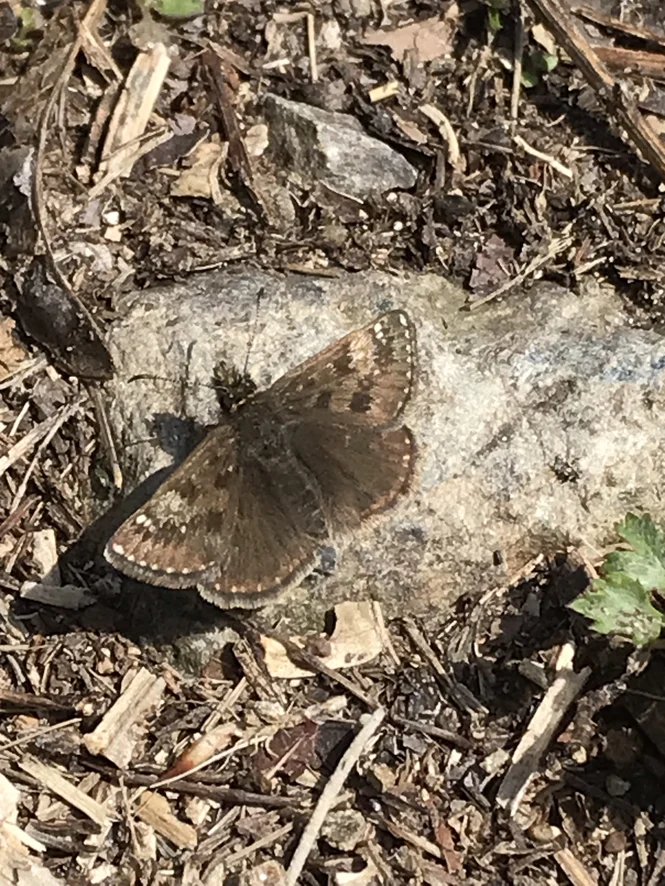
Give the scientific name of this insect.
Erynnis tages
